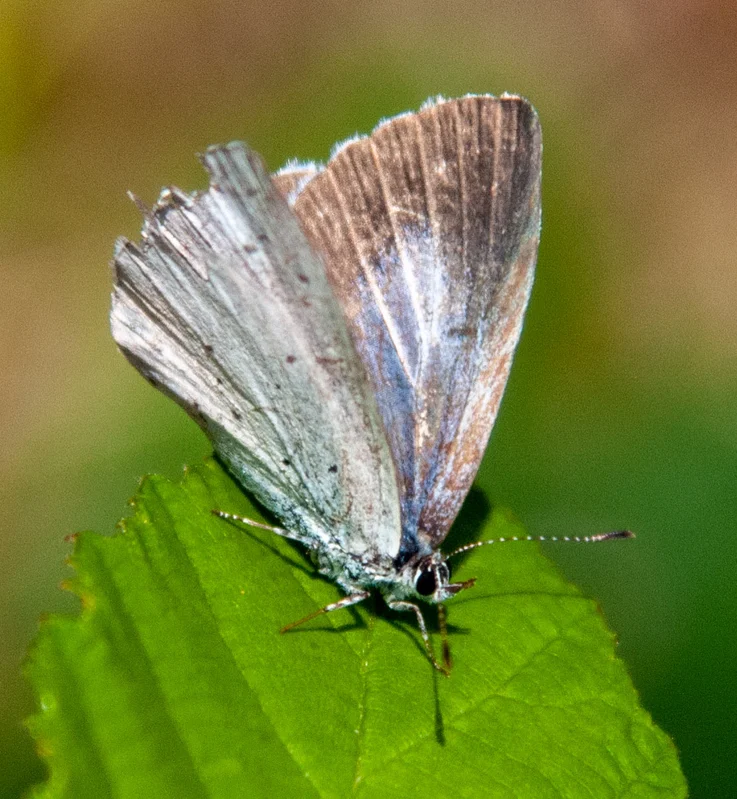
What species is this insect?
Celastrina argiolus
